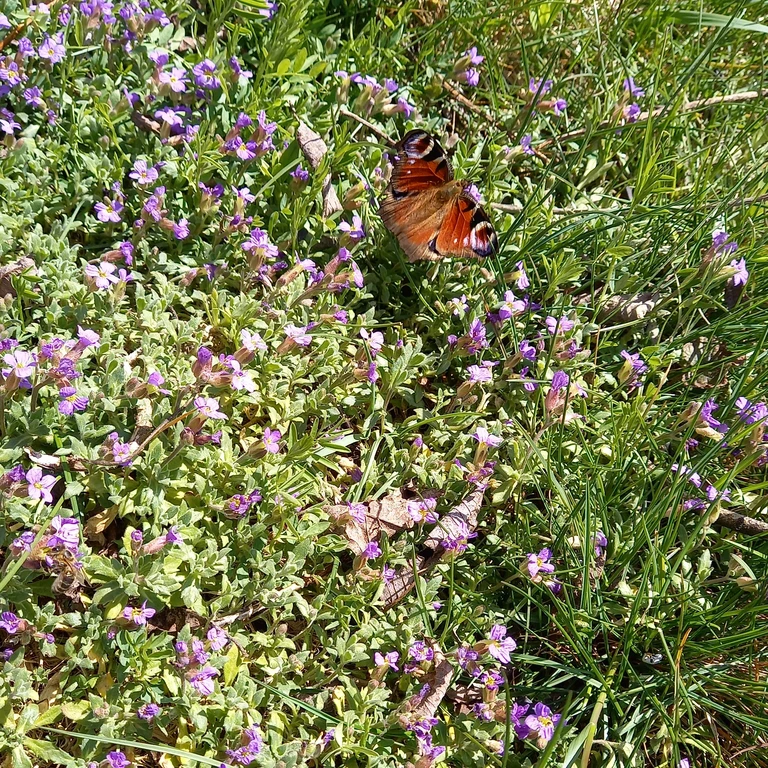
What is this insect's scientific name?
Aglais io
